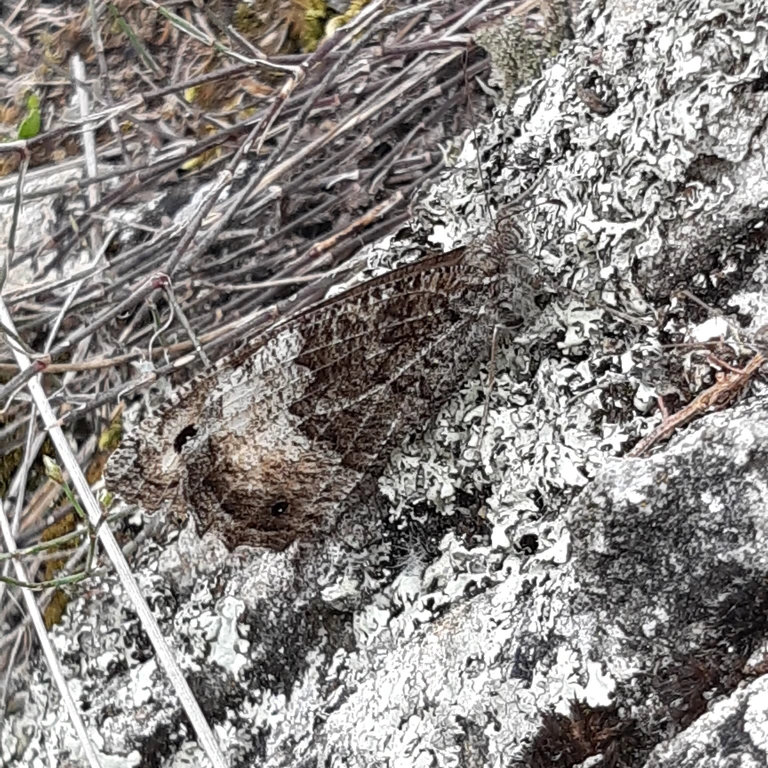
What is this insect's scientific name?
Hipparchia fagi
